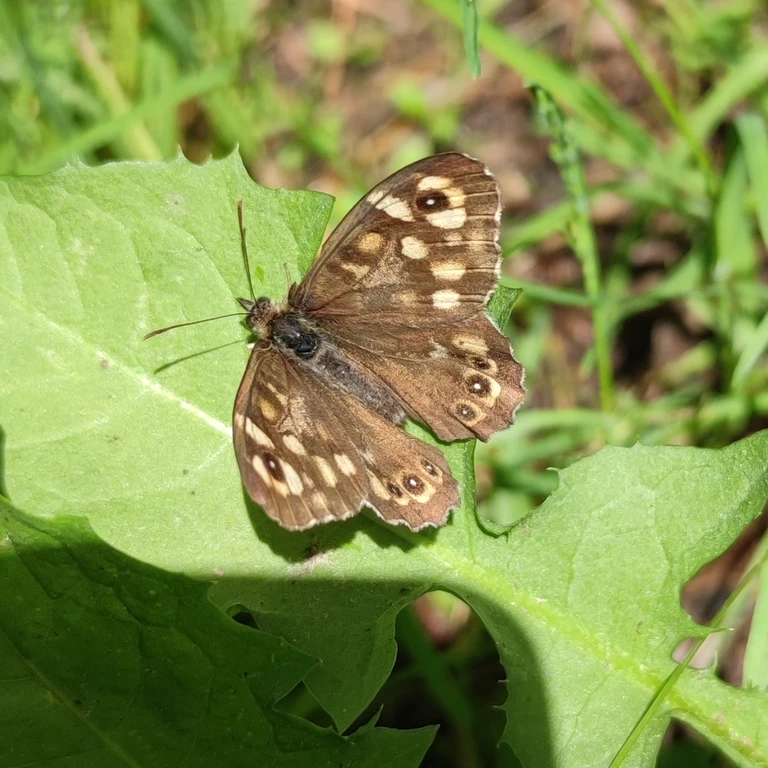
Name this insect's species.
Pararge aegeria
